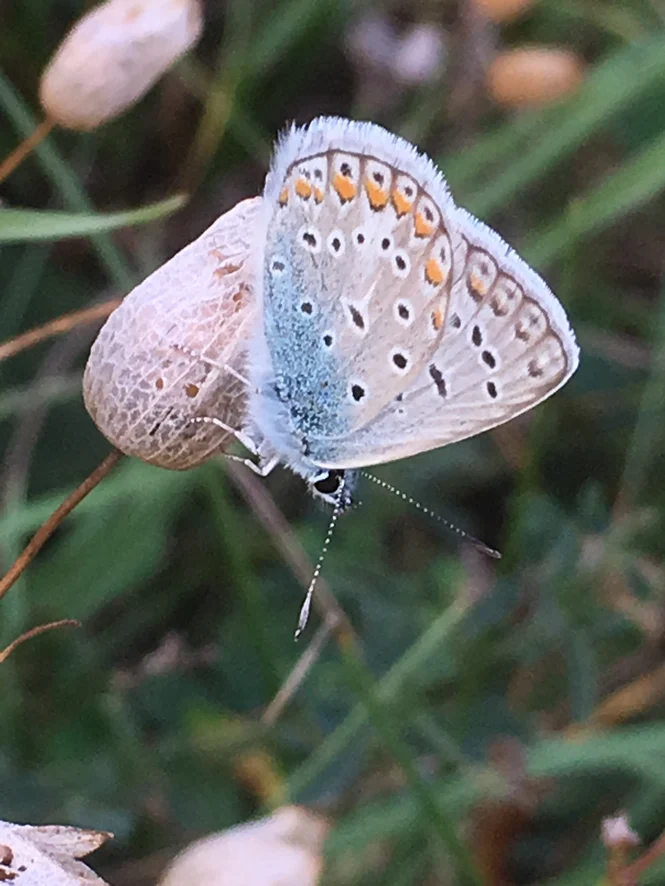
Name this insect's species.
Polyommatus icarus
